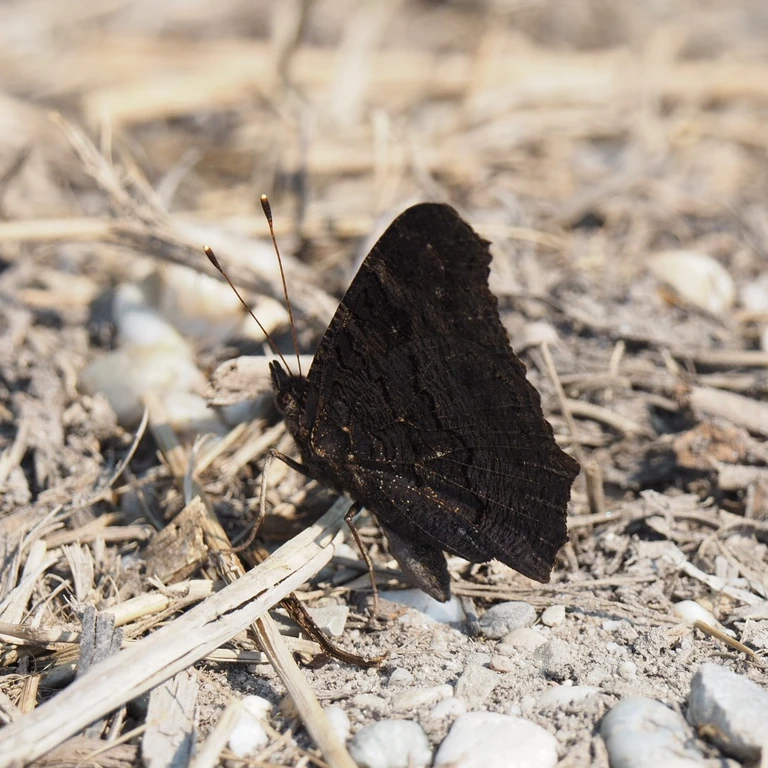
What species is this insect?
Aglais io
